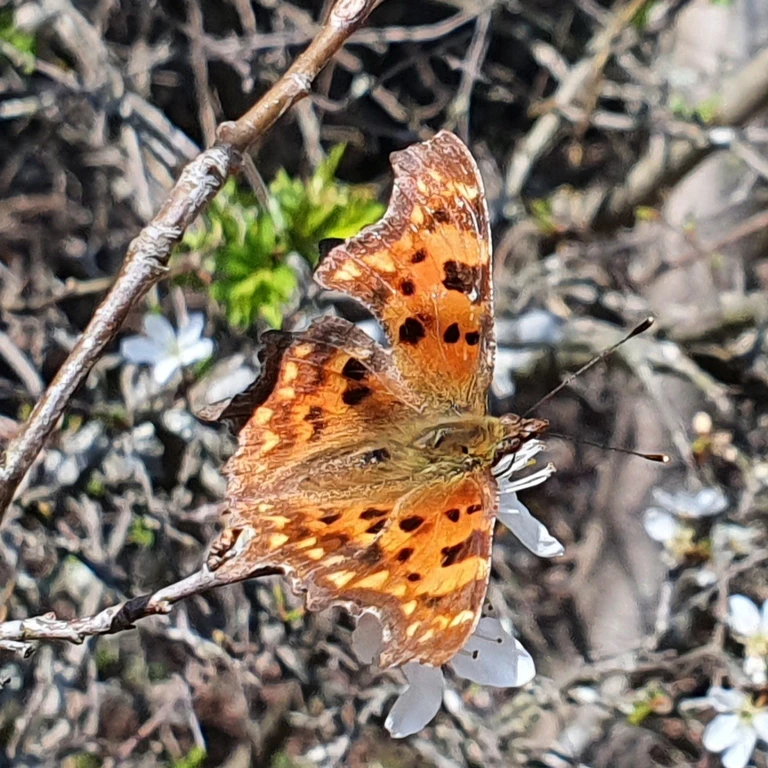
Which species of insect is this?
Polygonia c-album
